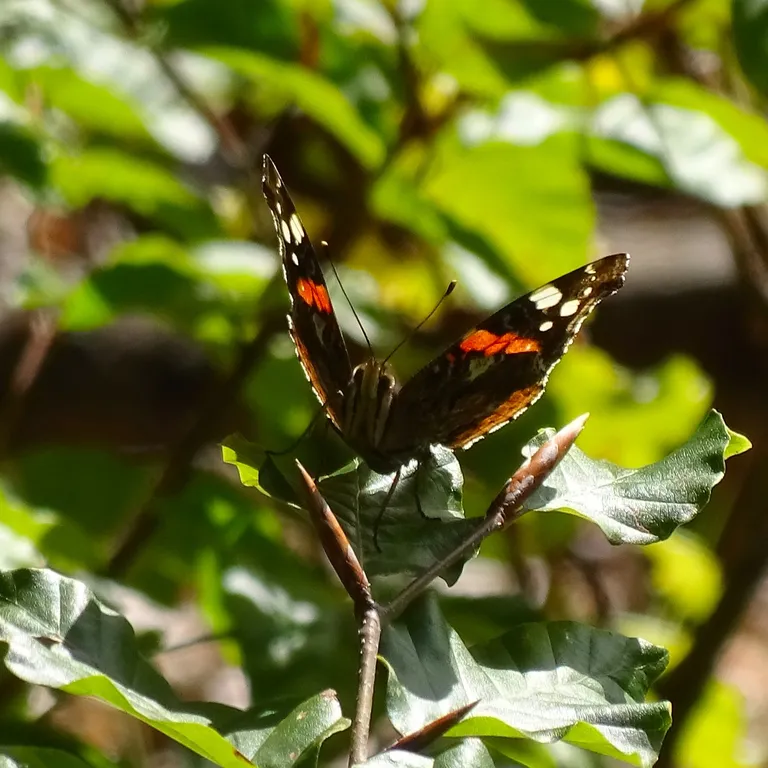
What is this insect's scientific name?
Vanessa atalanta
